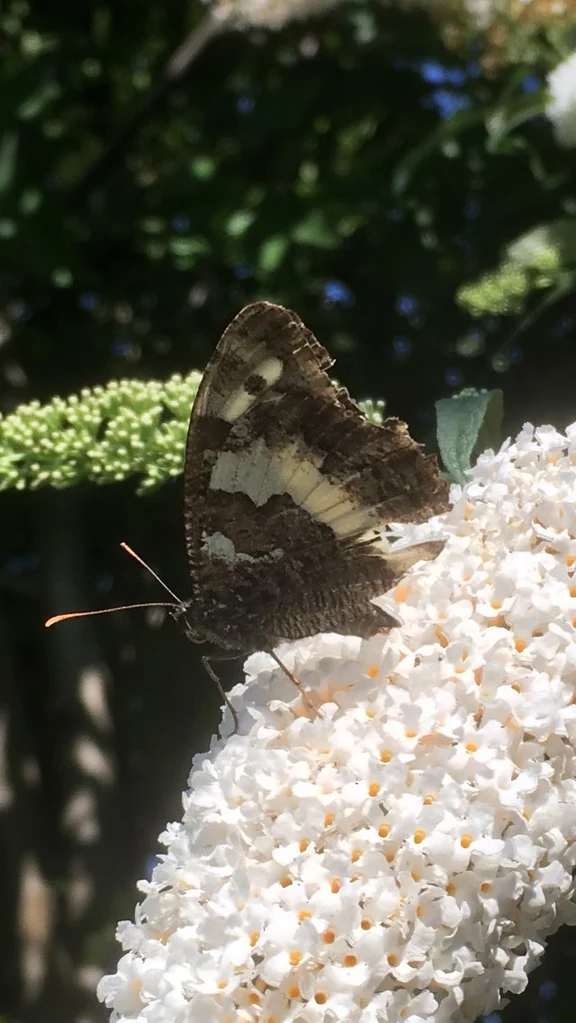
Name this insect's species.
Brintesia circe
